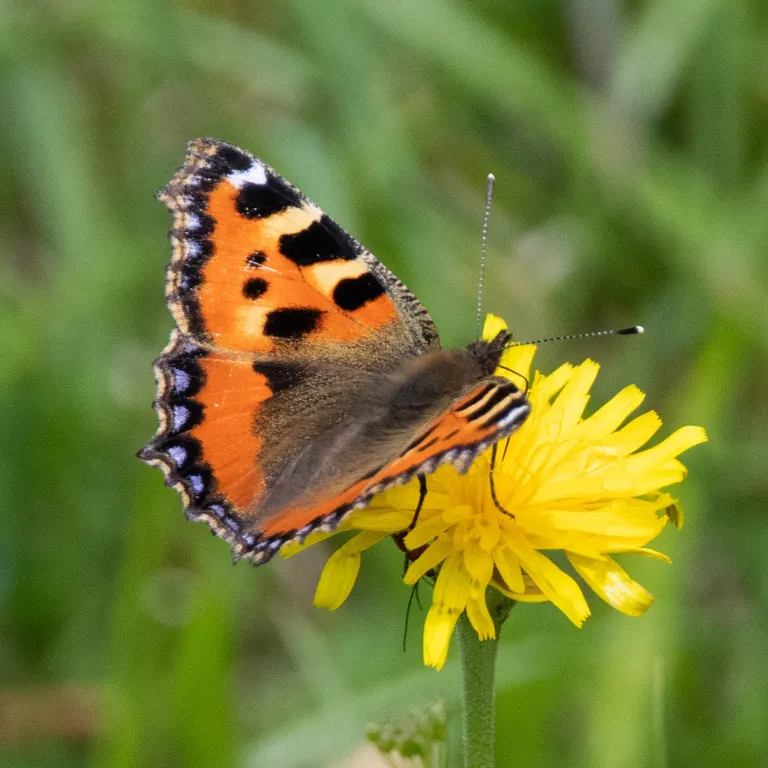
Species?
Aglais urticae
